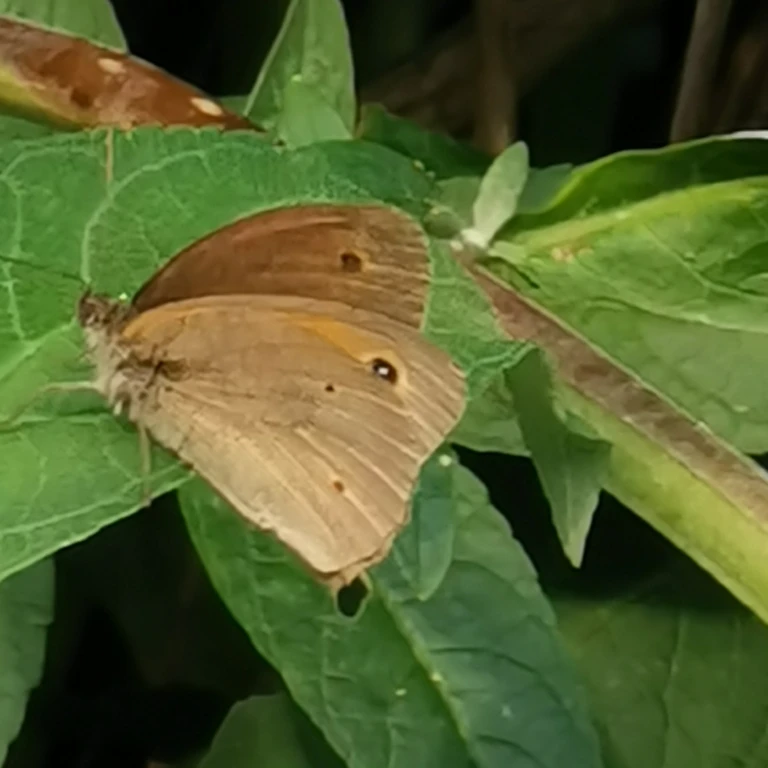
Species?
Maniola jurtina
